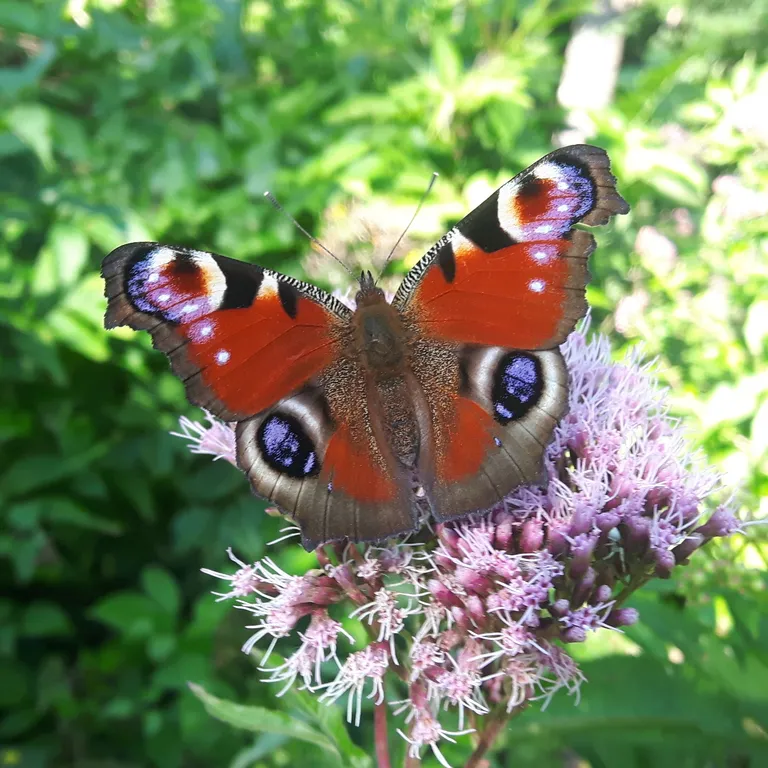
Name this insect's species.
Aglais io
